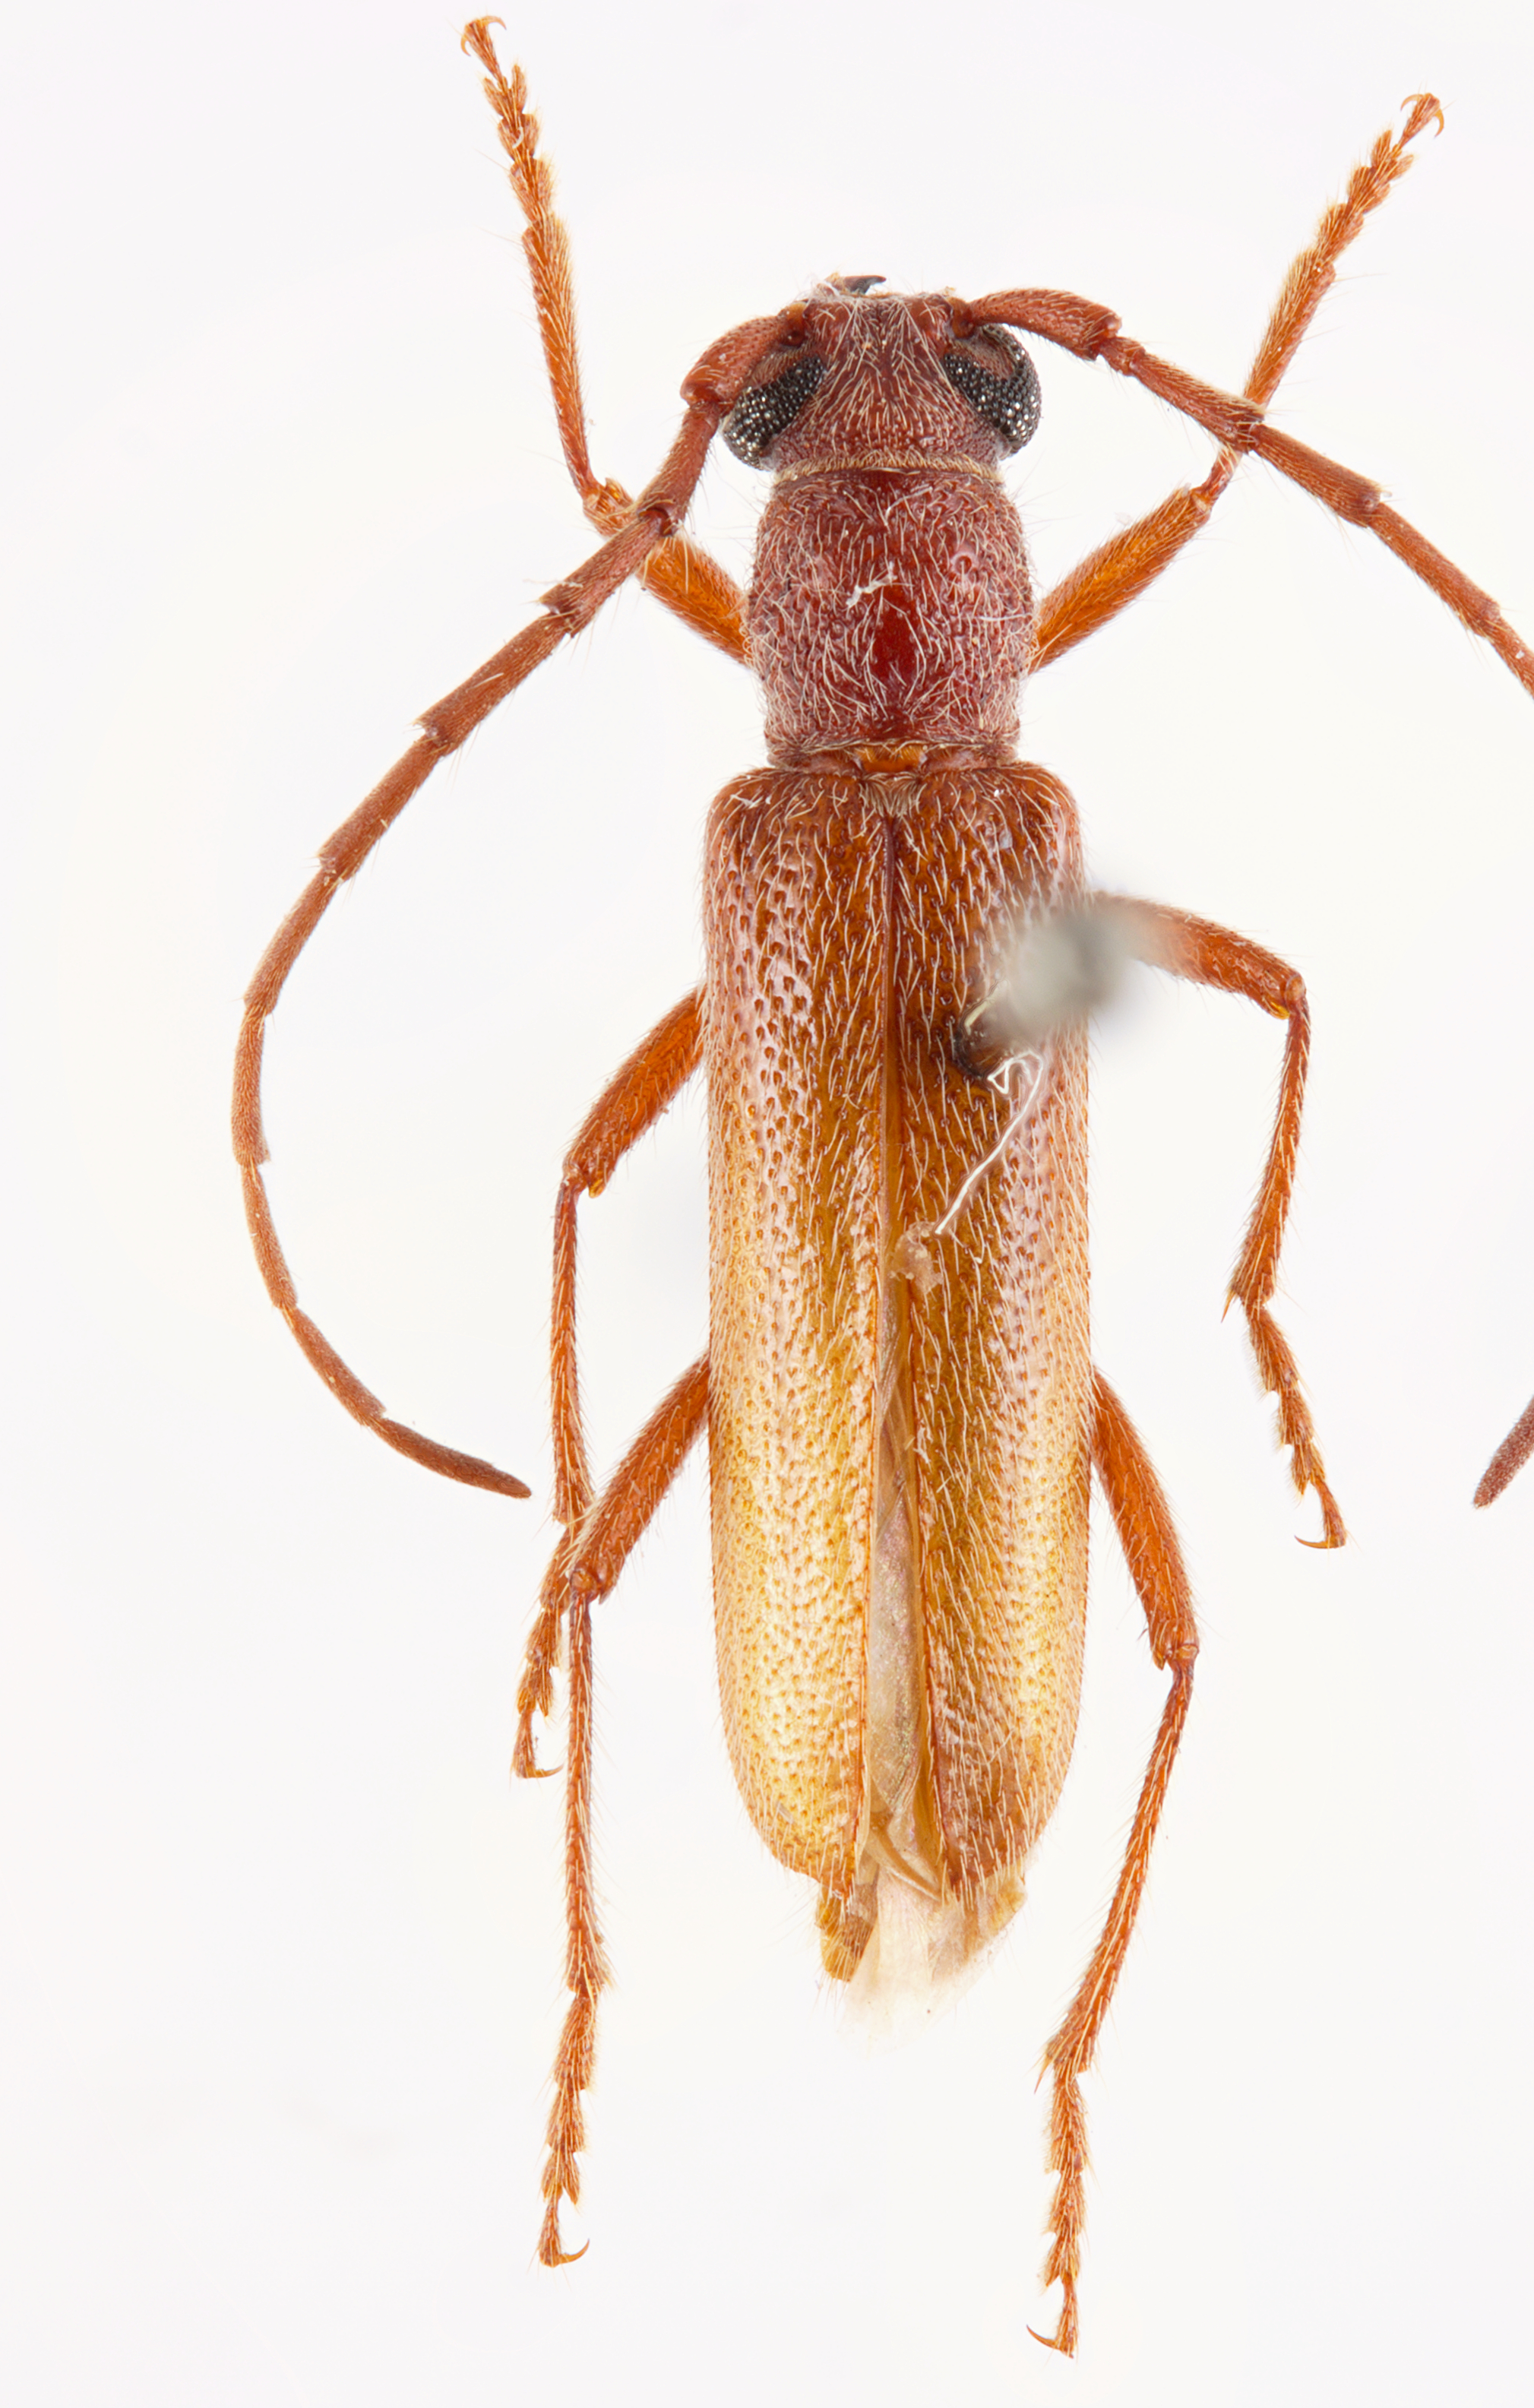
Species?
Micraneflus imbellis
